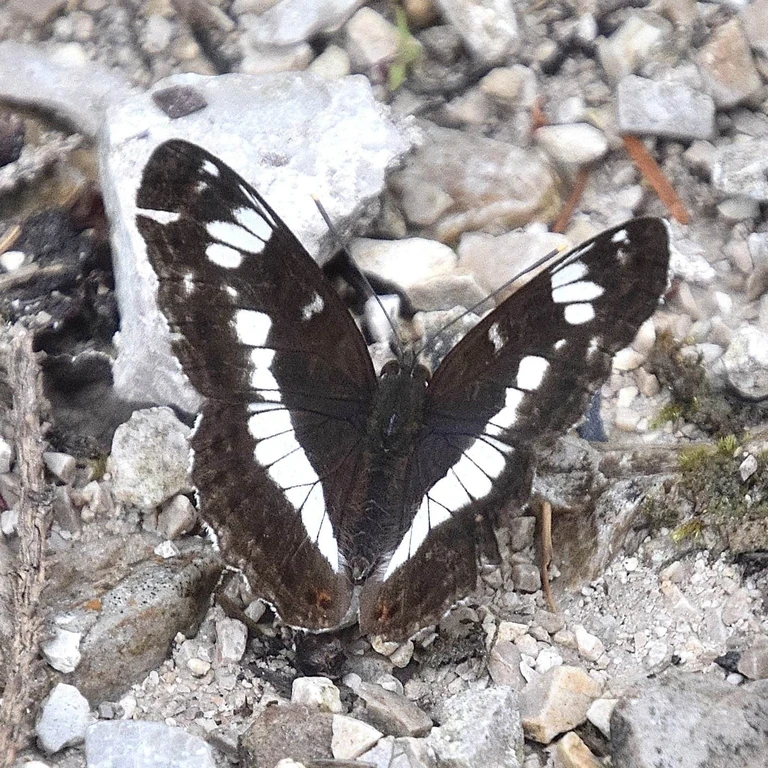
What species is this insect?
Limenitis camilla (also Ladoga camilla)
